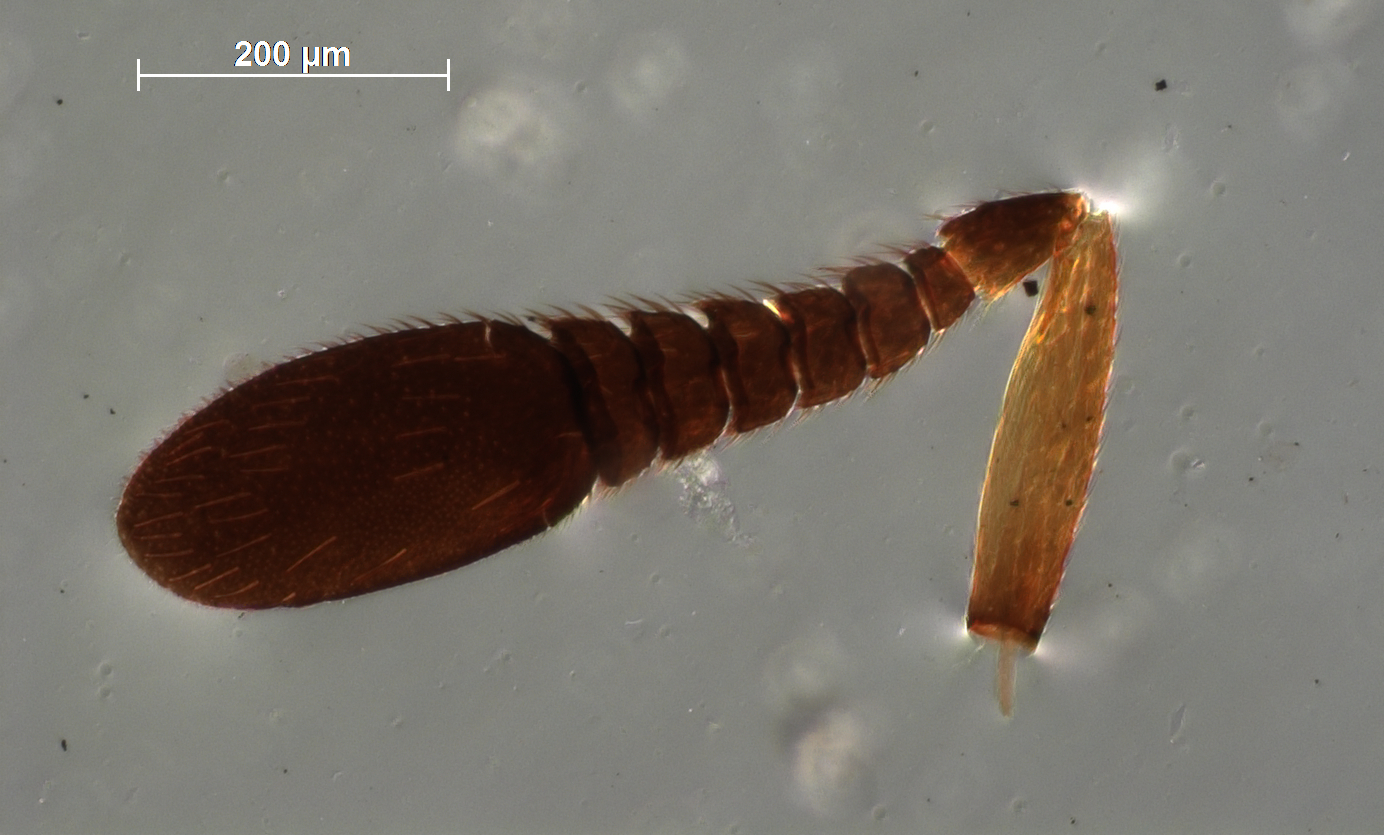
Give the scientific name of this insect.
Calocerinus indicus
